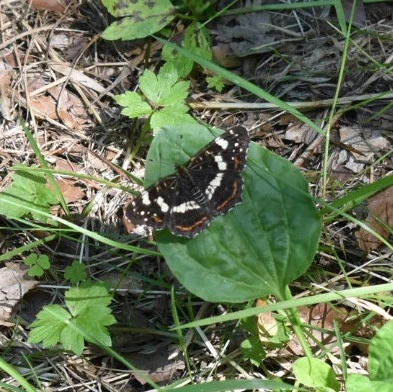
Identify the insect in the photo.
Araschnia levana
